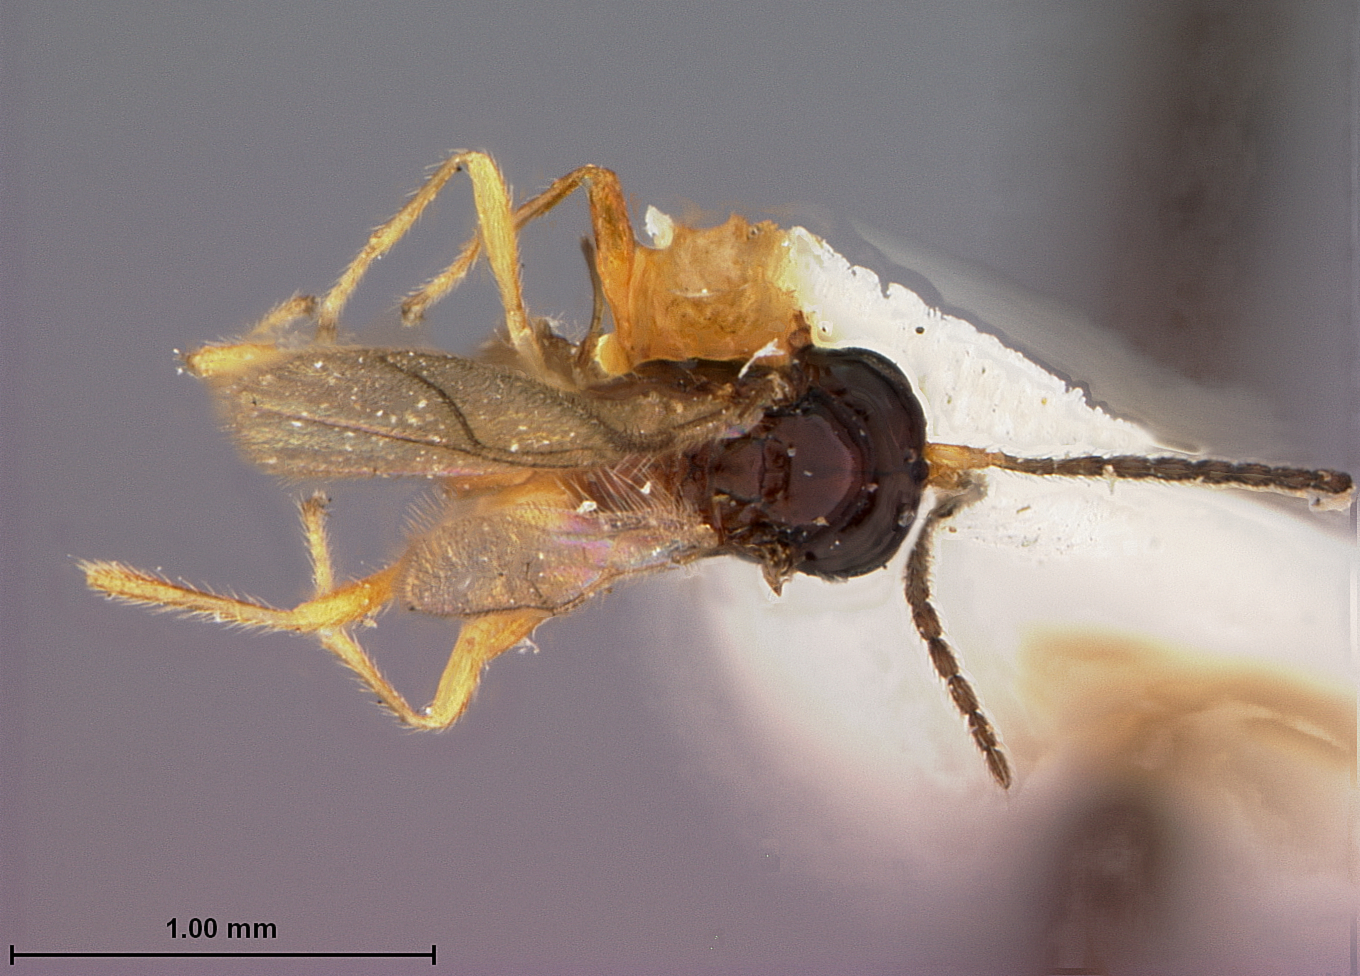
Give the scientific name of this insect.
Orthostigma monotonum
